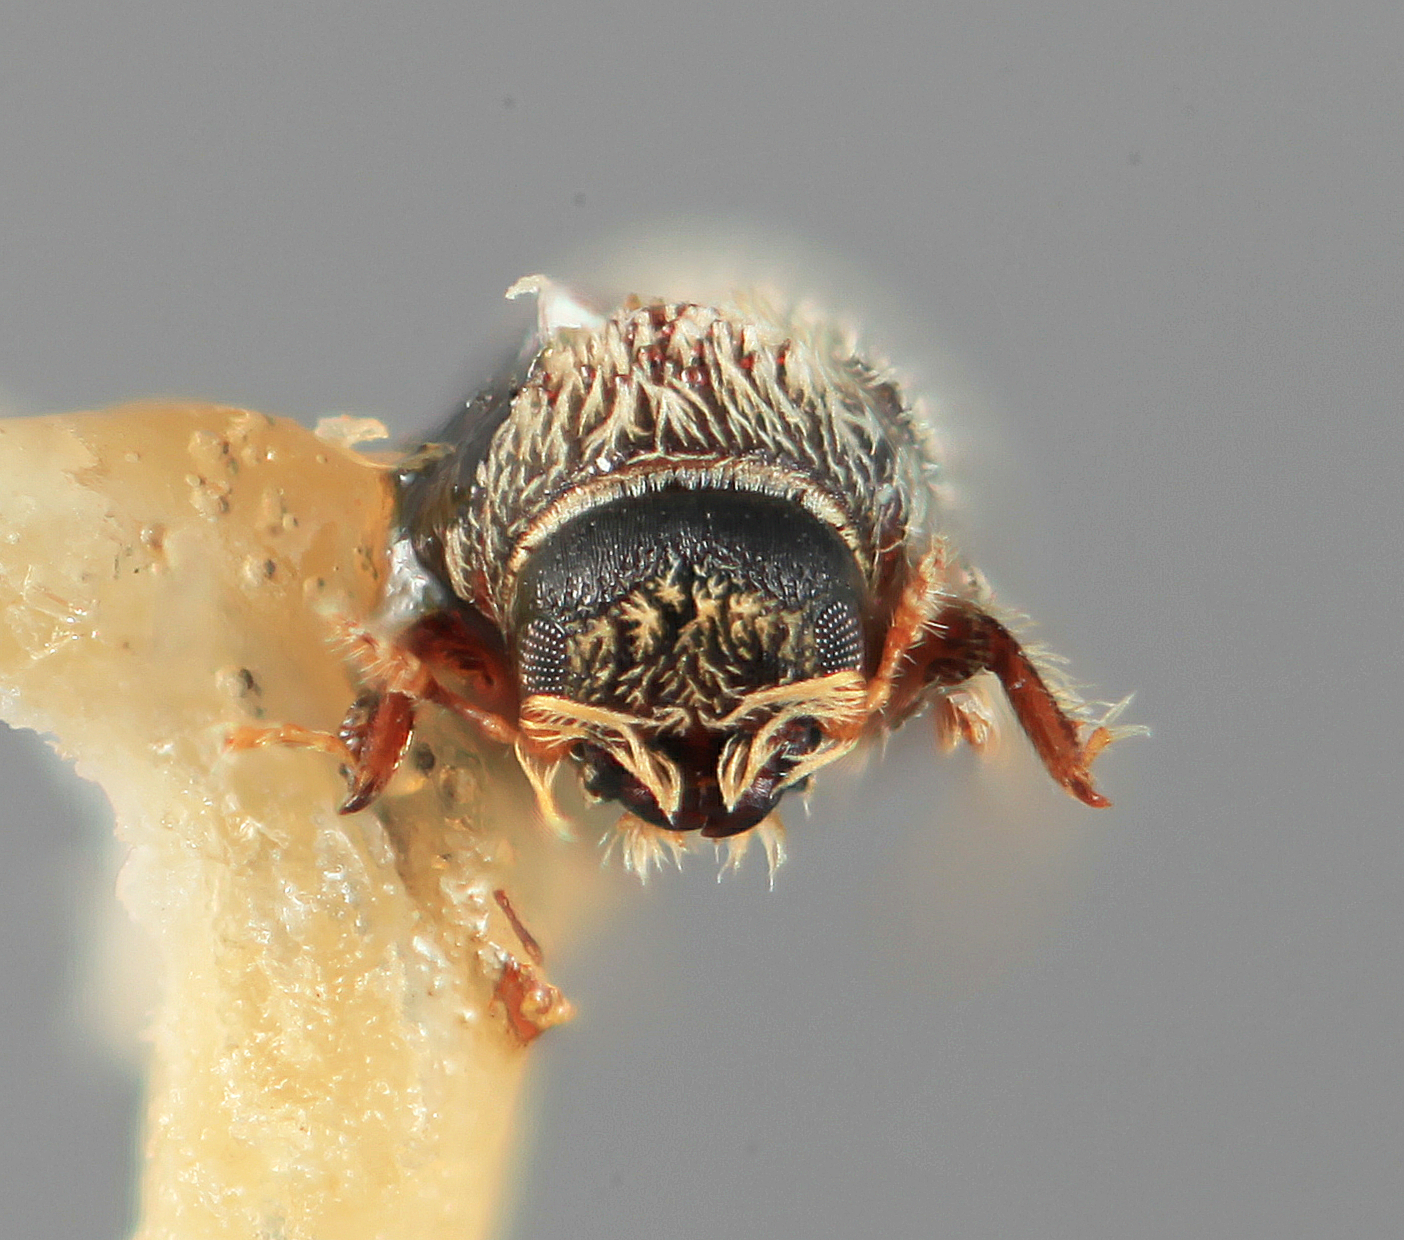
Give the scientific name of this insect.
Aphanocleptus coniferae (also Pseudothysanoes coniferae)
